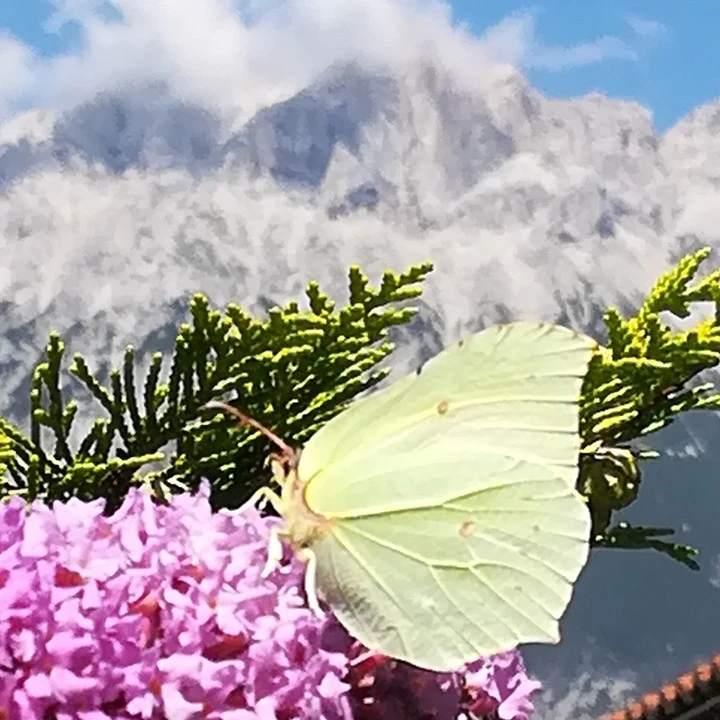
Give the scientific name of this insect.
Gonepteryx rhamni
